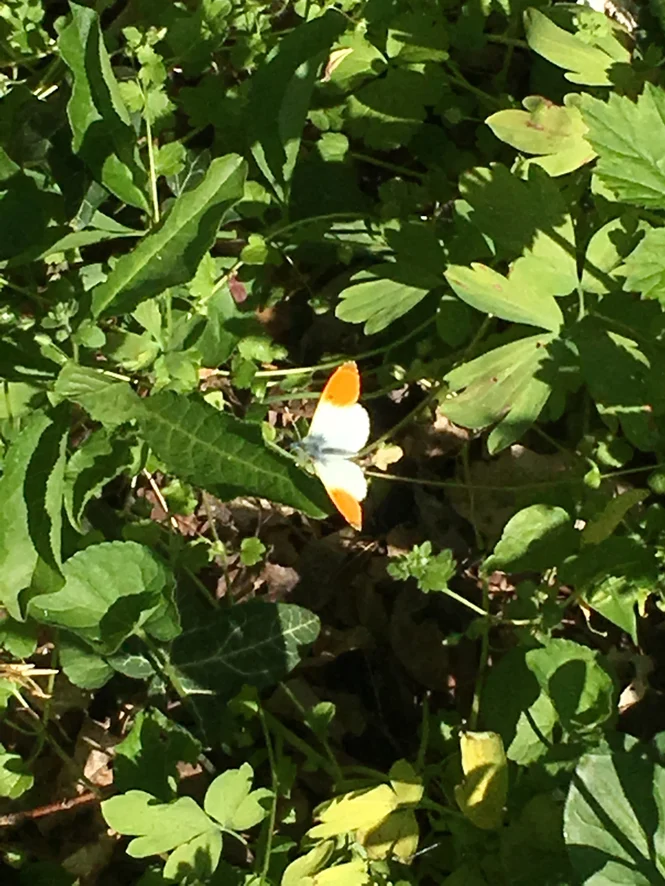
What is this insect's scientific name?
Anthocharis cardamines
